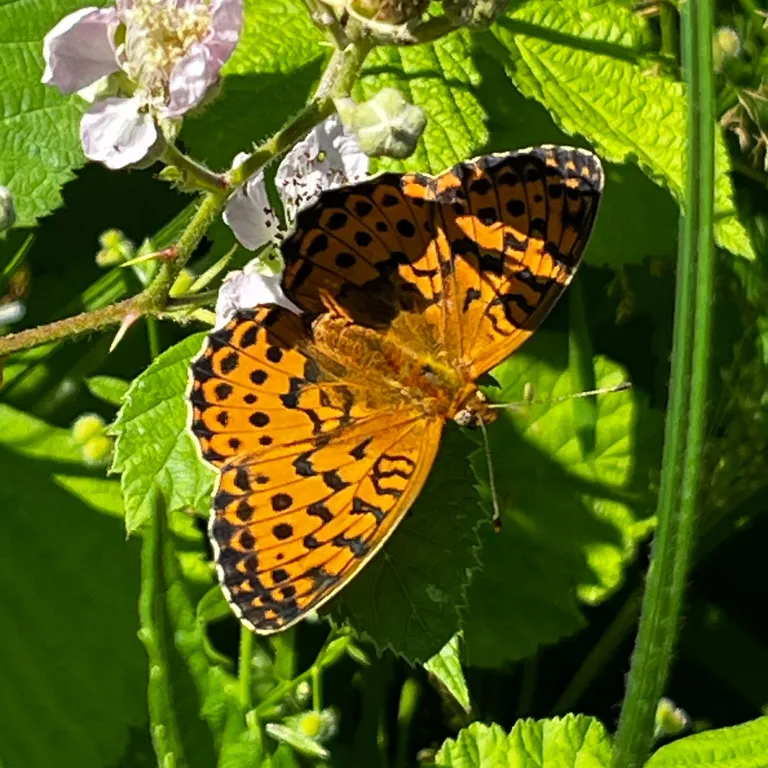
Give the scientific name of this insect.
Brenthis daphne
